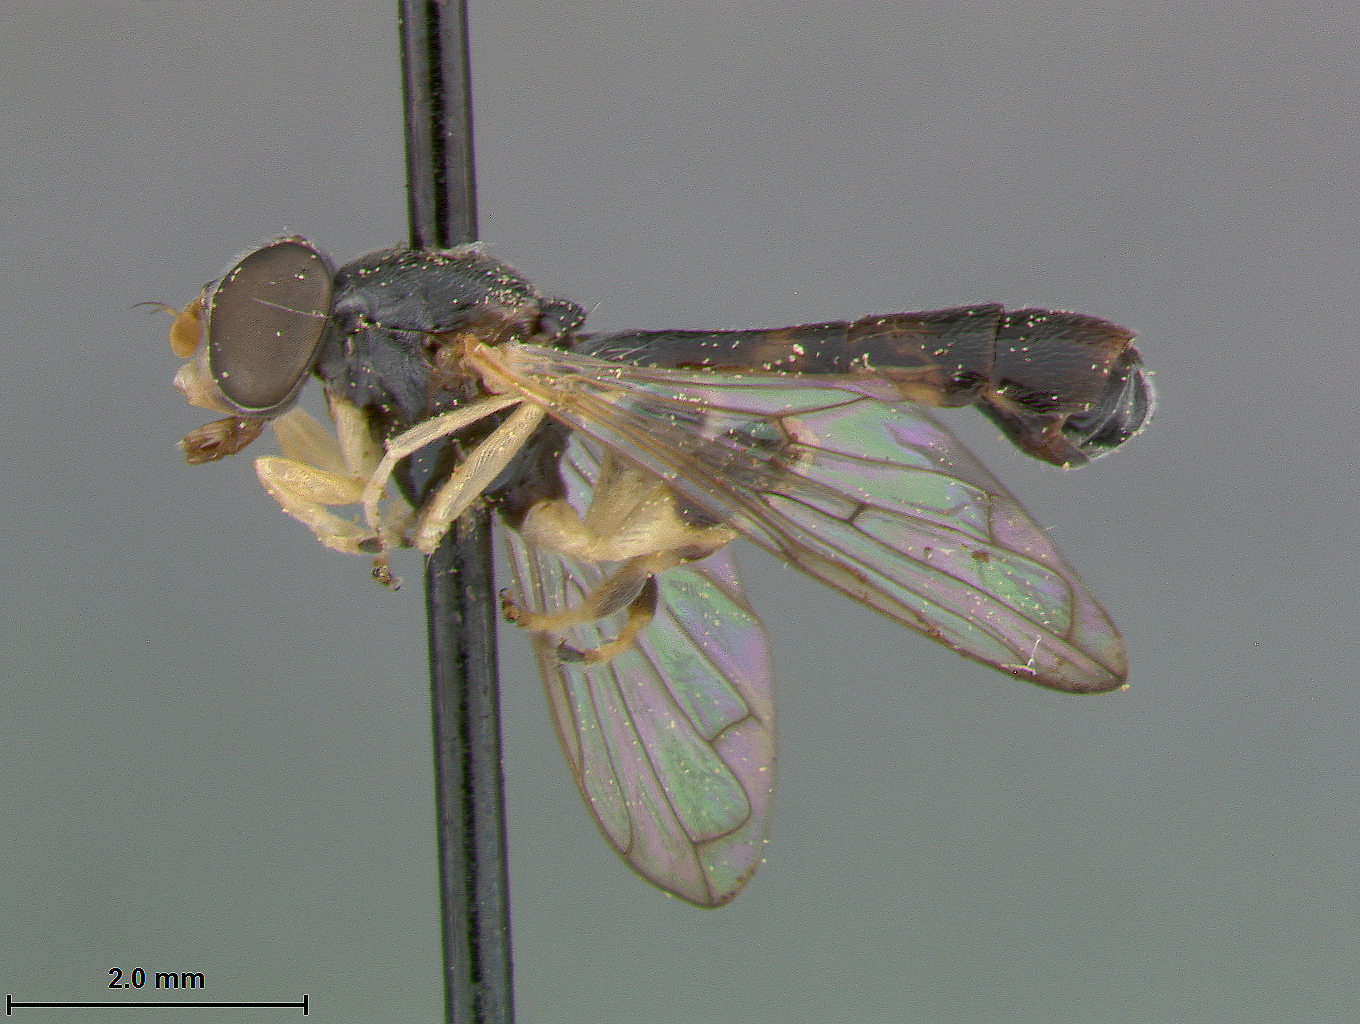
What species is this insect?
Sphegina lobulifera
